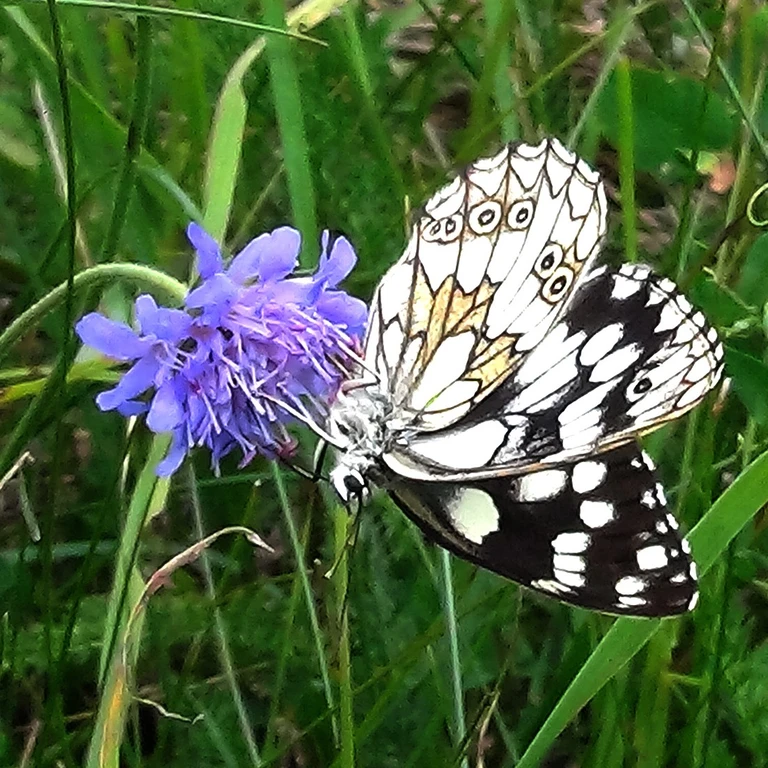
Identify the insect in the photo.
Melanargia galathea
